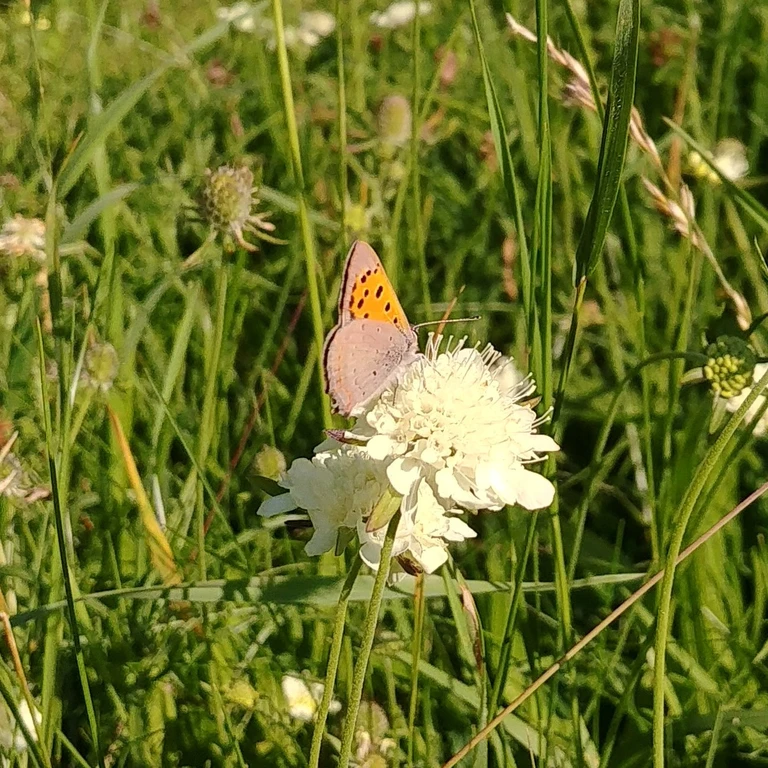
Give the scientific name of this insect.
Lycaena phlaeas
